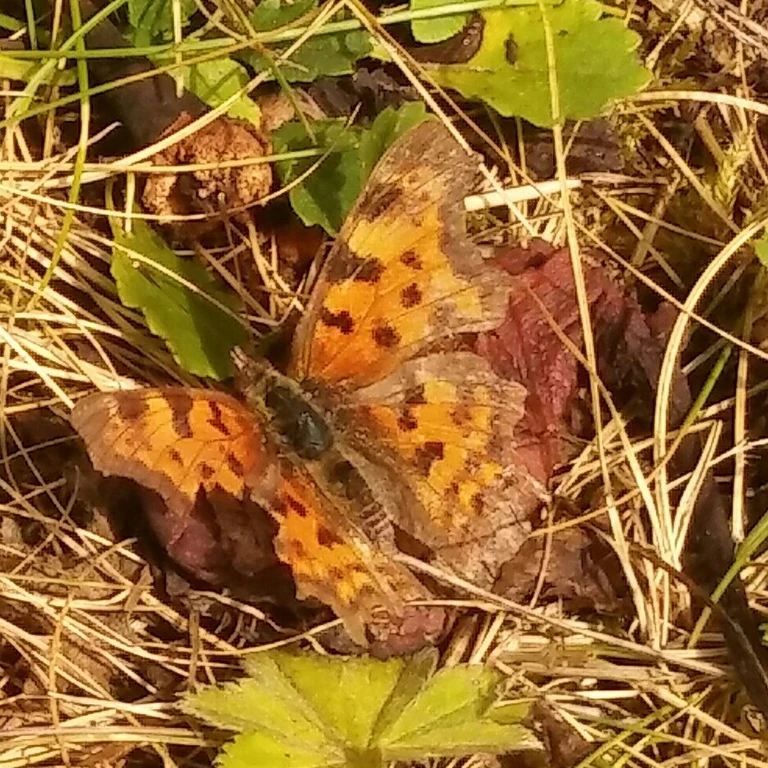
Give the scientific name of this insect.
Polygonia c-album
